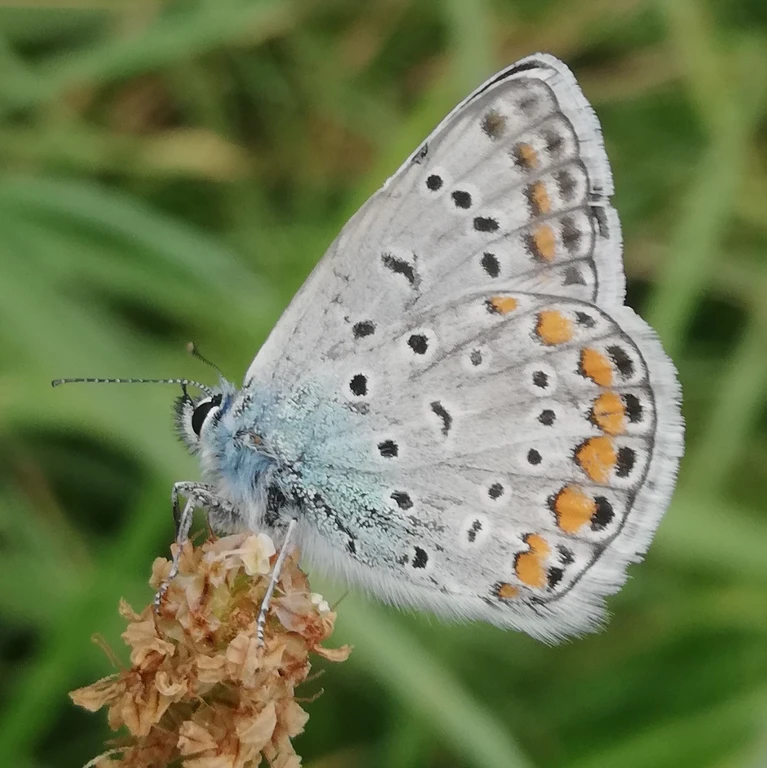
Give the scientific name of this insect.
Polyommatus icarus
